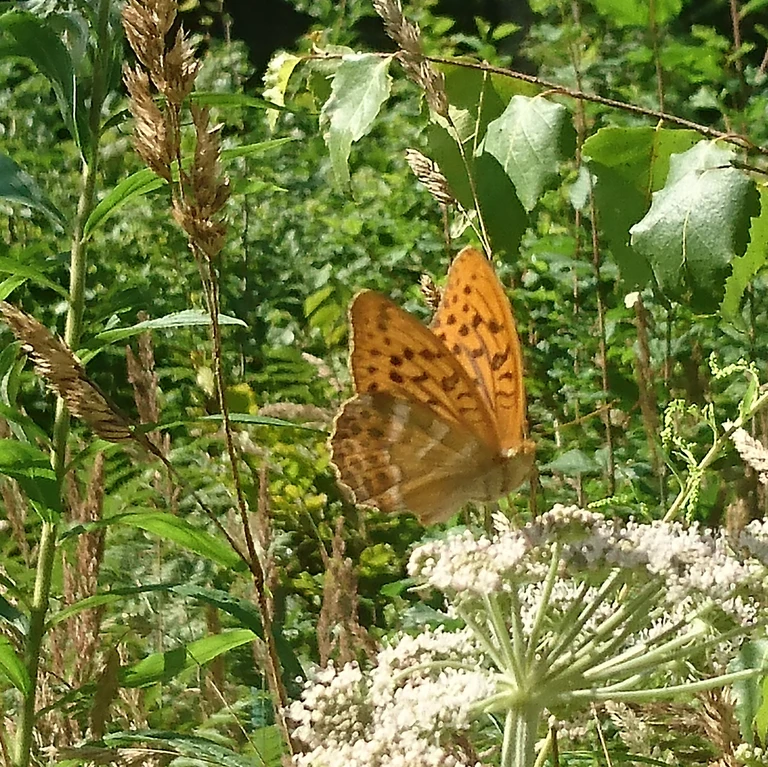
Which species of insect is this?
Argynnis paphia
